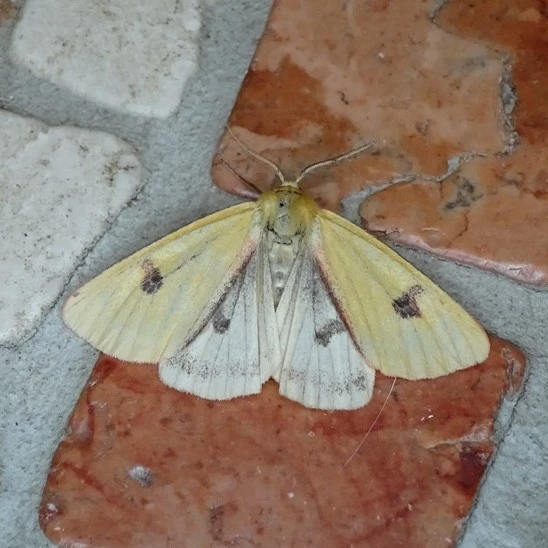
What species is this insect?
Diacrisia sannio
